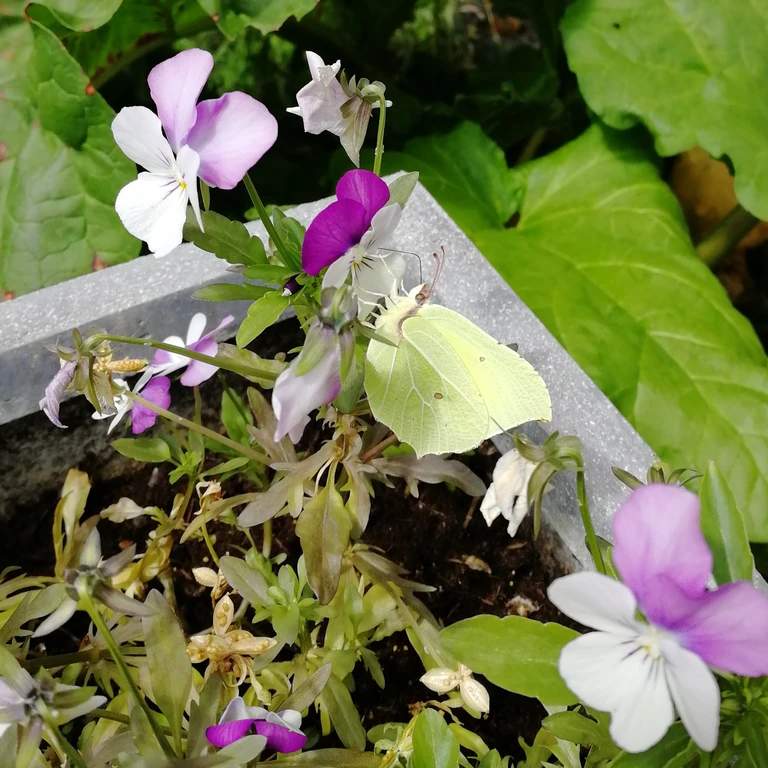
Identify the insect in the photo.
Gonepteryx rhamni
